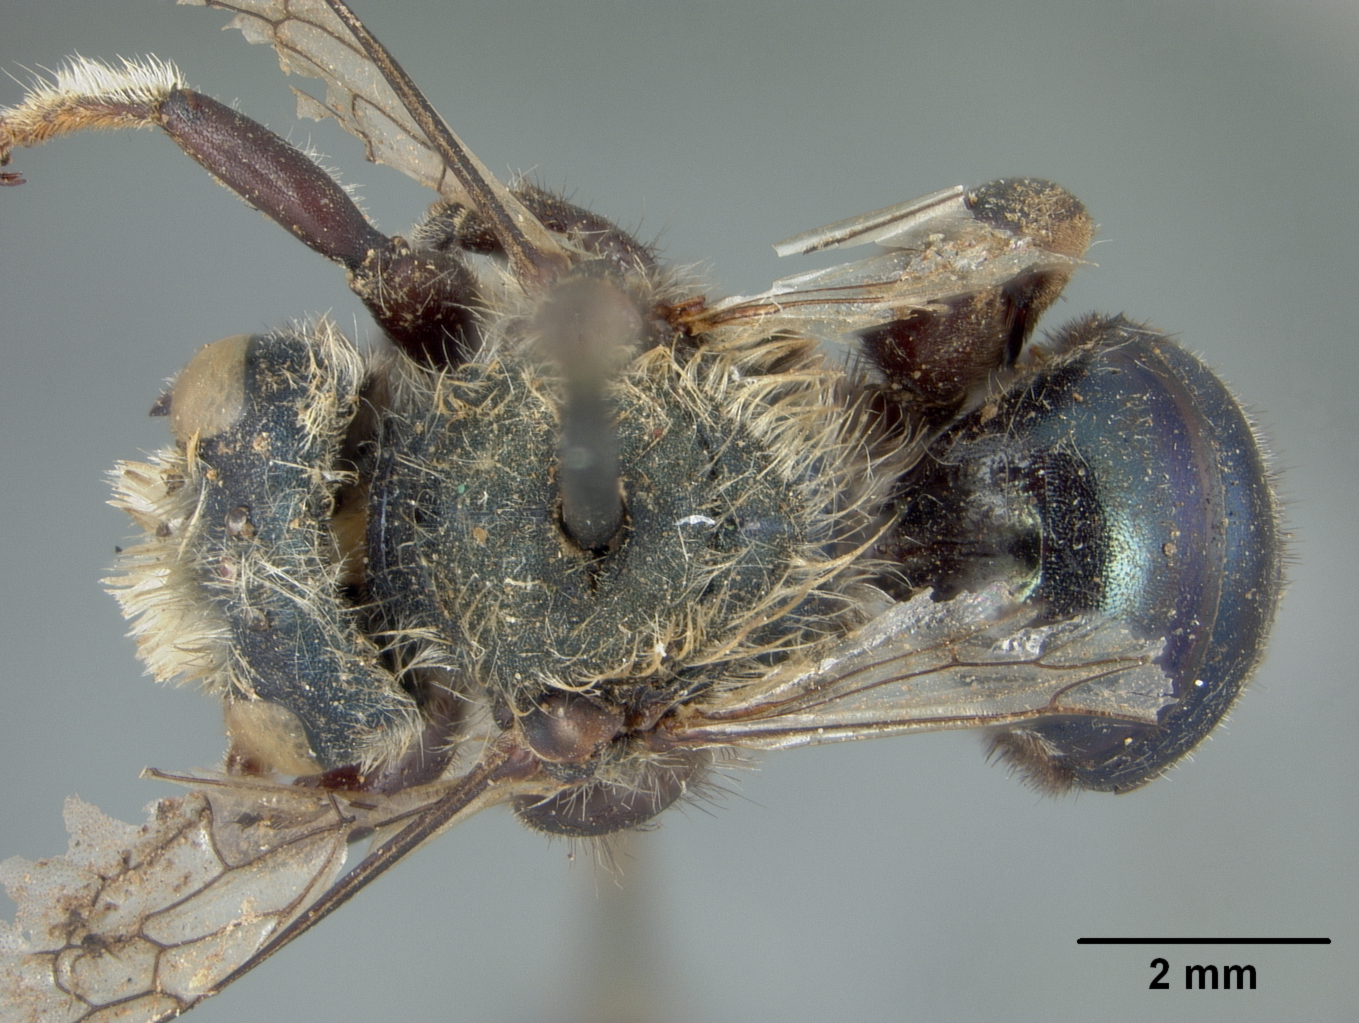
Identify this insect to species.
Acanthosmioides ashmeadii
